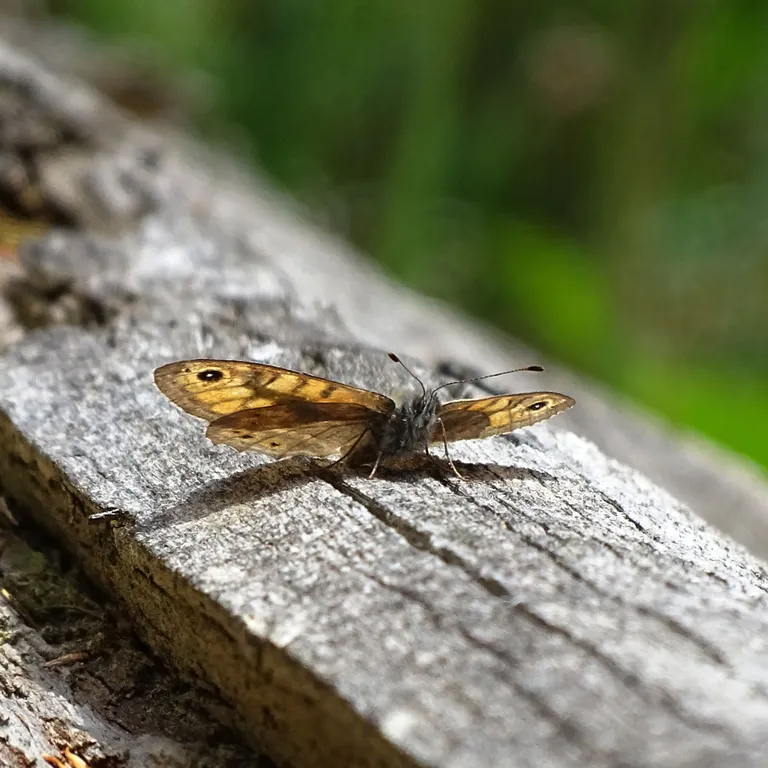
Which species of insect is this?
Lasiommata megera (also Pararge megera)
